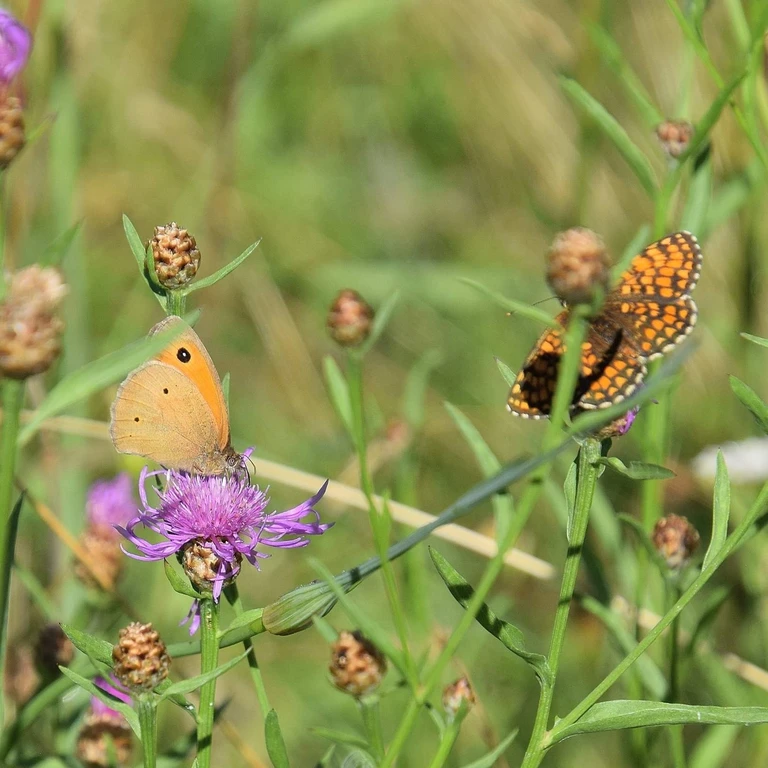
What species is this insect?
Maniola jurtina
